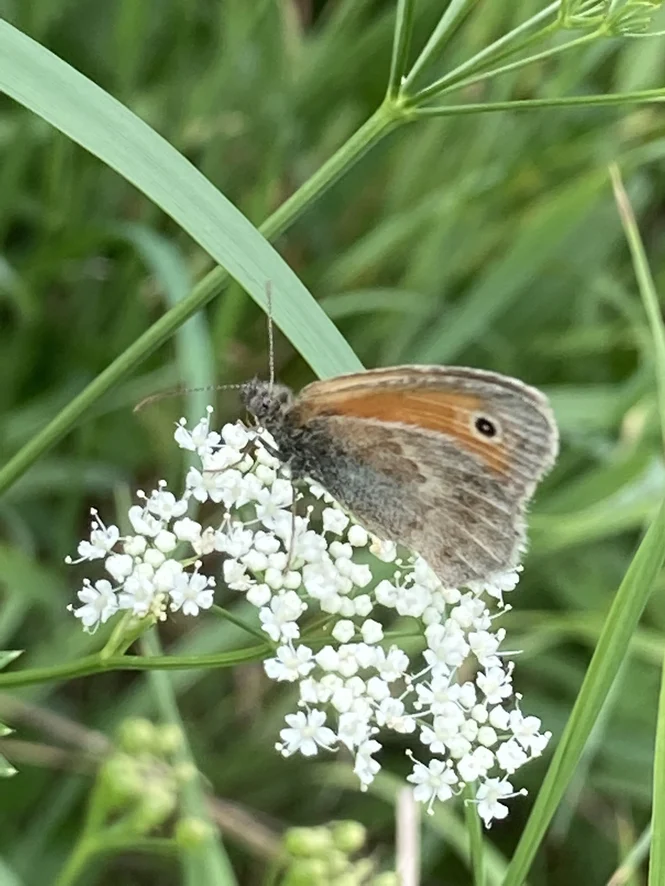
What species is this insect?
Coenonympha pamphilus
